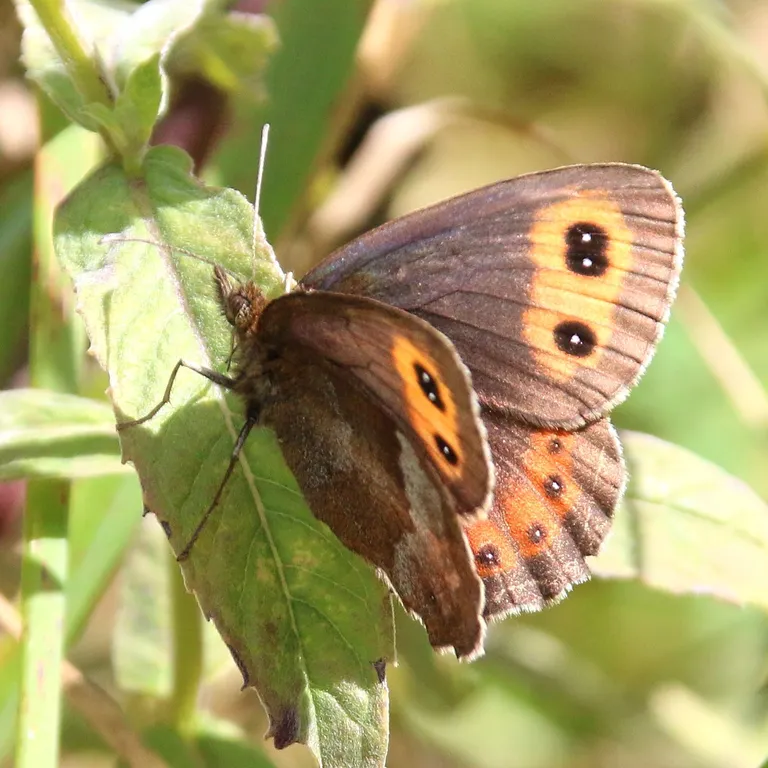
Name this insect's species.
Erebia aethiops
